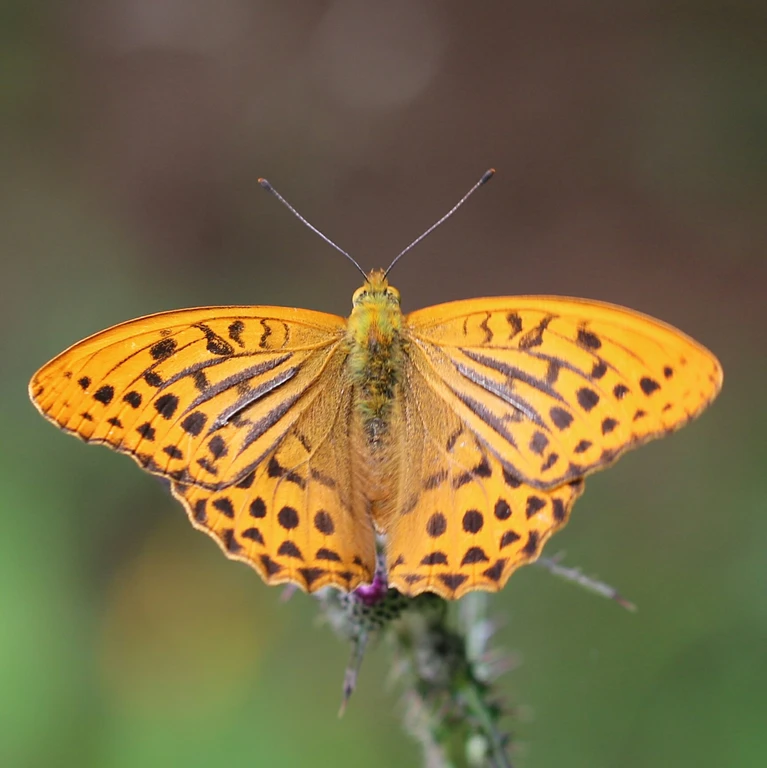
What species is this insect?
Argynnis paphia
